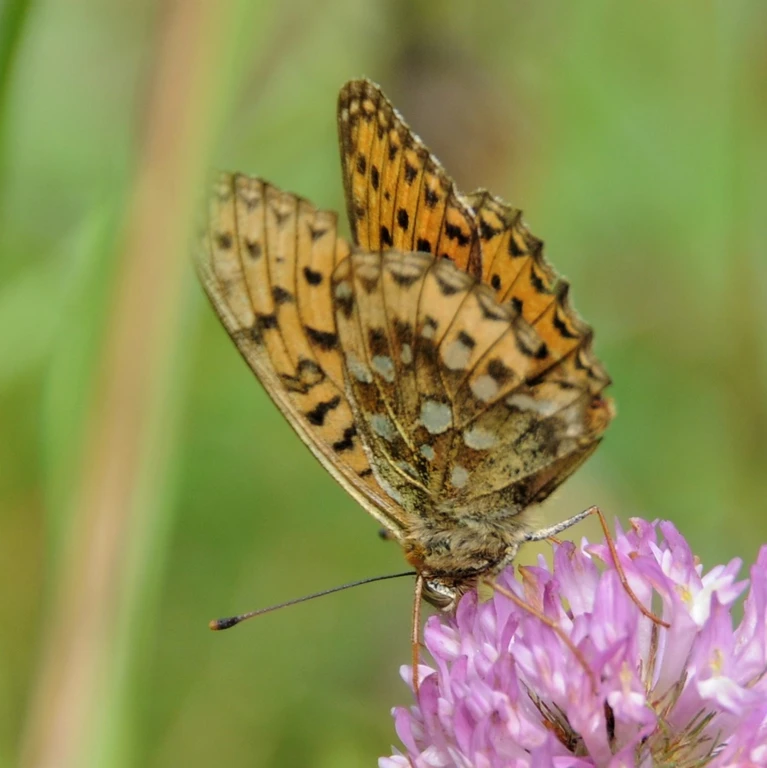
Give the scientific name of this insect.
Speyeria aglaja
